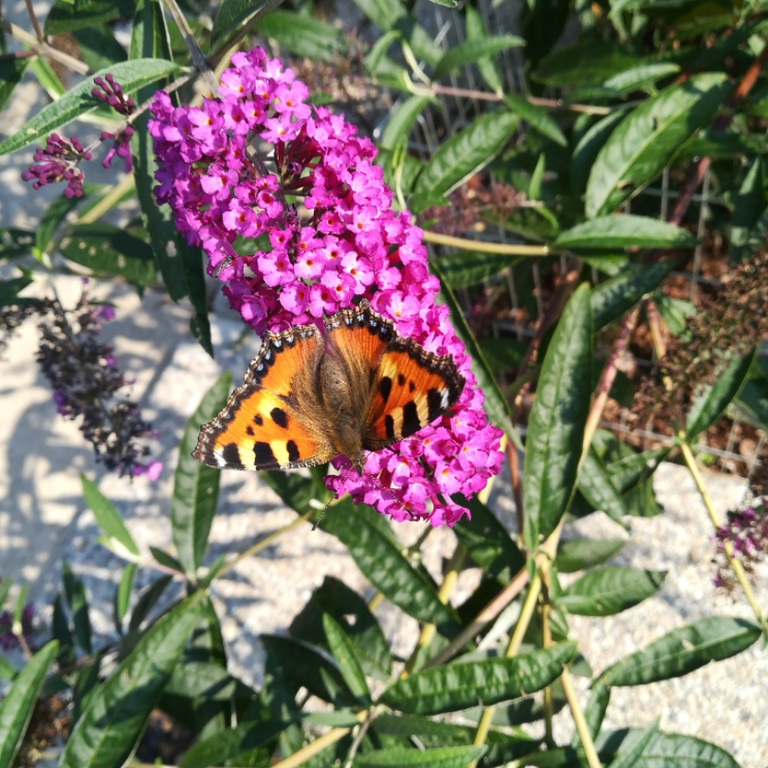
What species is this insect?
Aglais urticae
